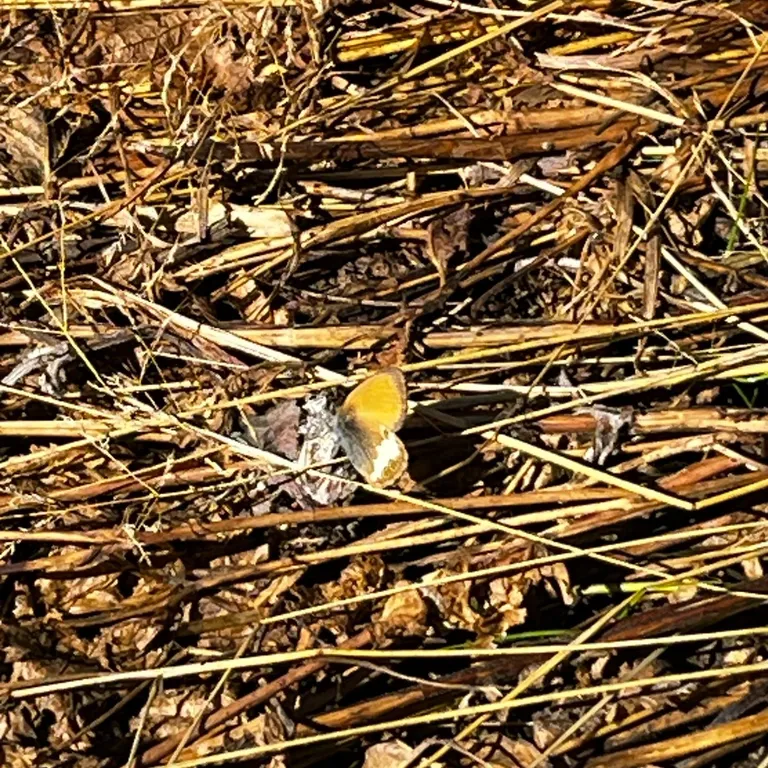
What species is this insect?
Coenonympha arcania
